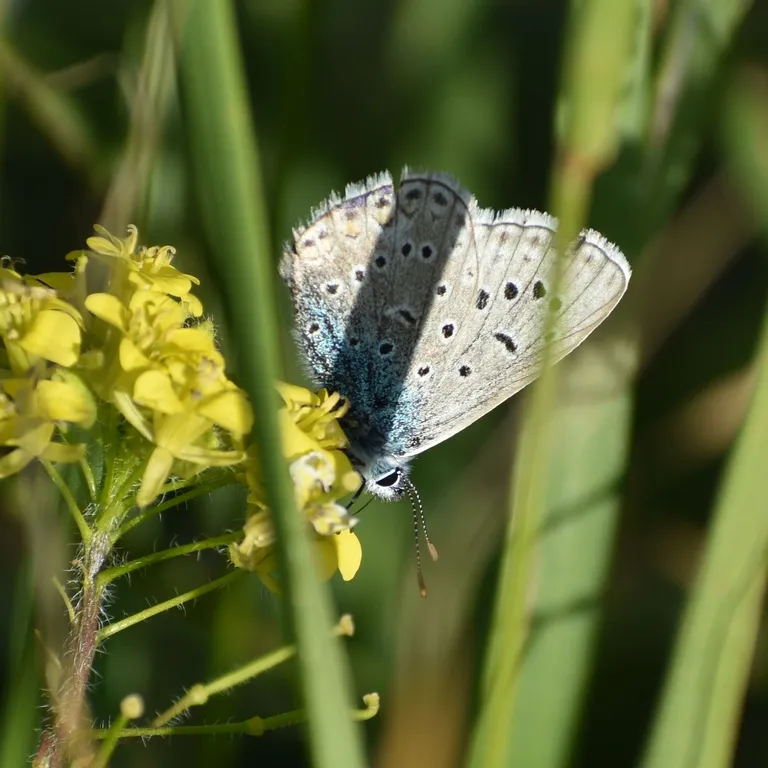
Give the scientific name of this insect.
Polyommatus icarus
